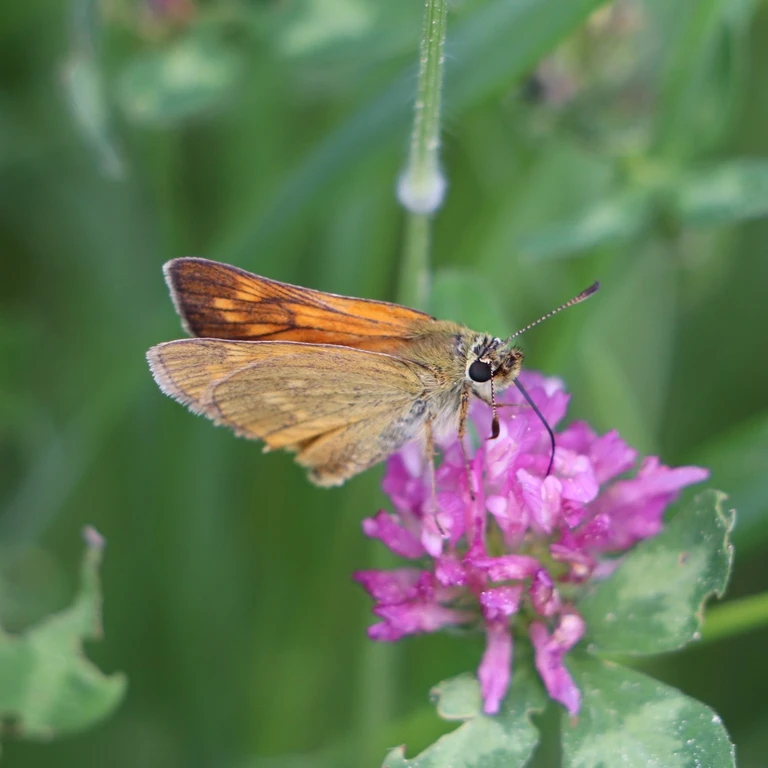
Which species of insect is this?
Ochlodes sylvanus (also Ochlodes venata)
